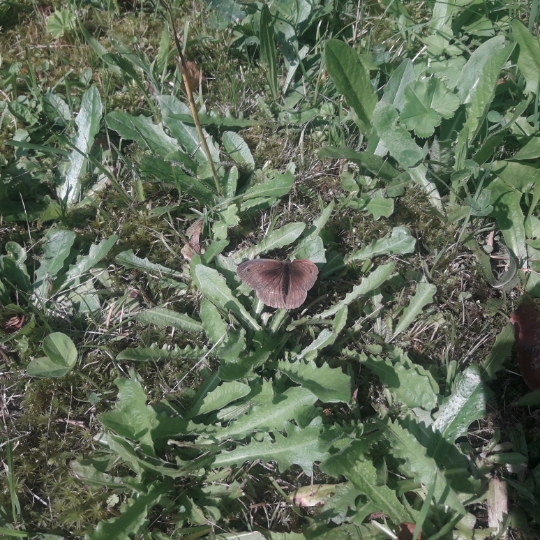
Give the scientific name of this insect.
Maniola jurtina
